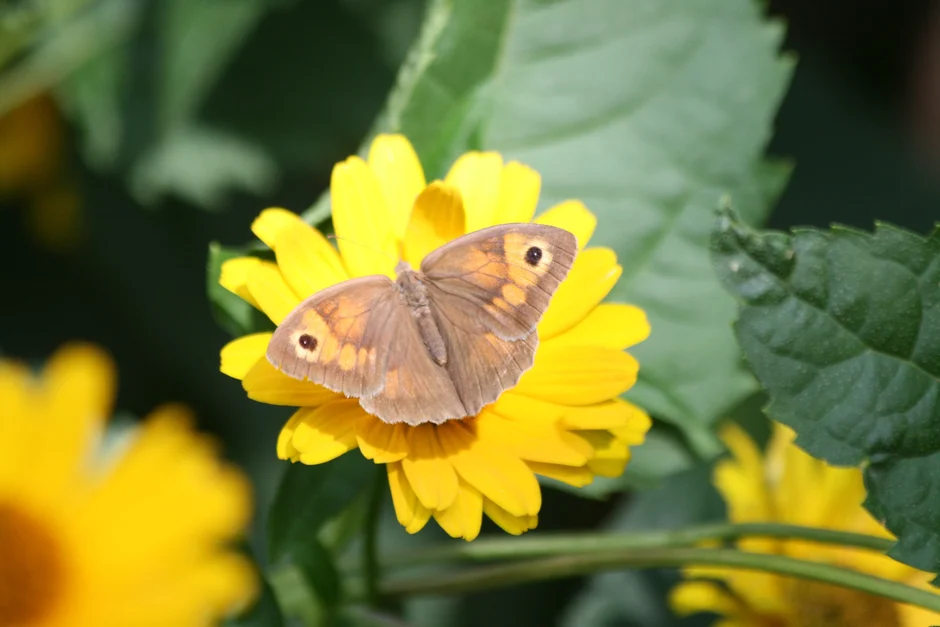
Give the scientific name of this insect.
Maniola jurtina
